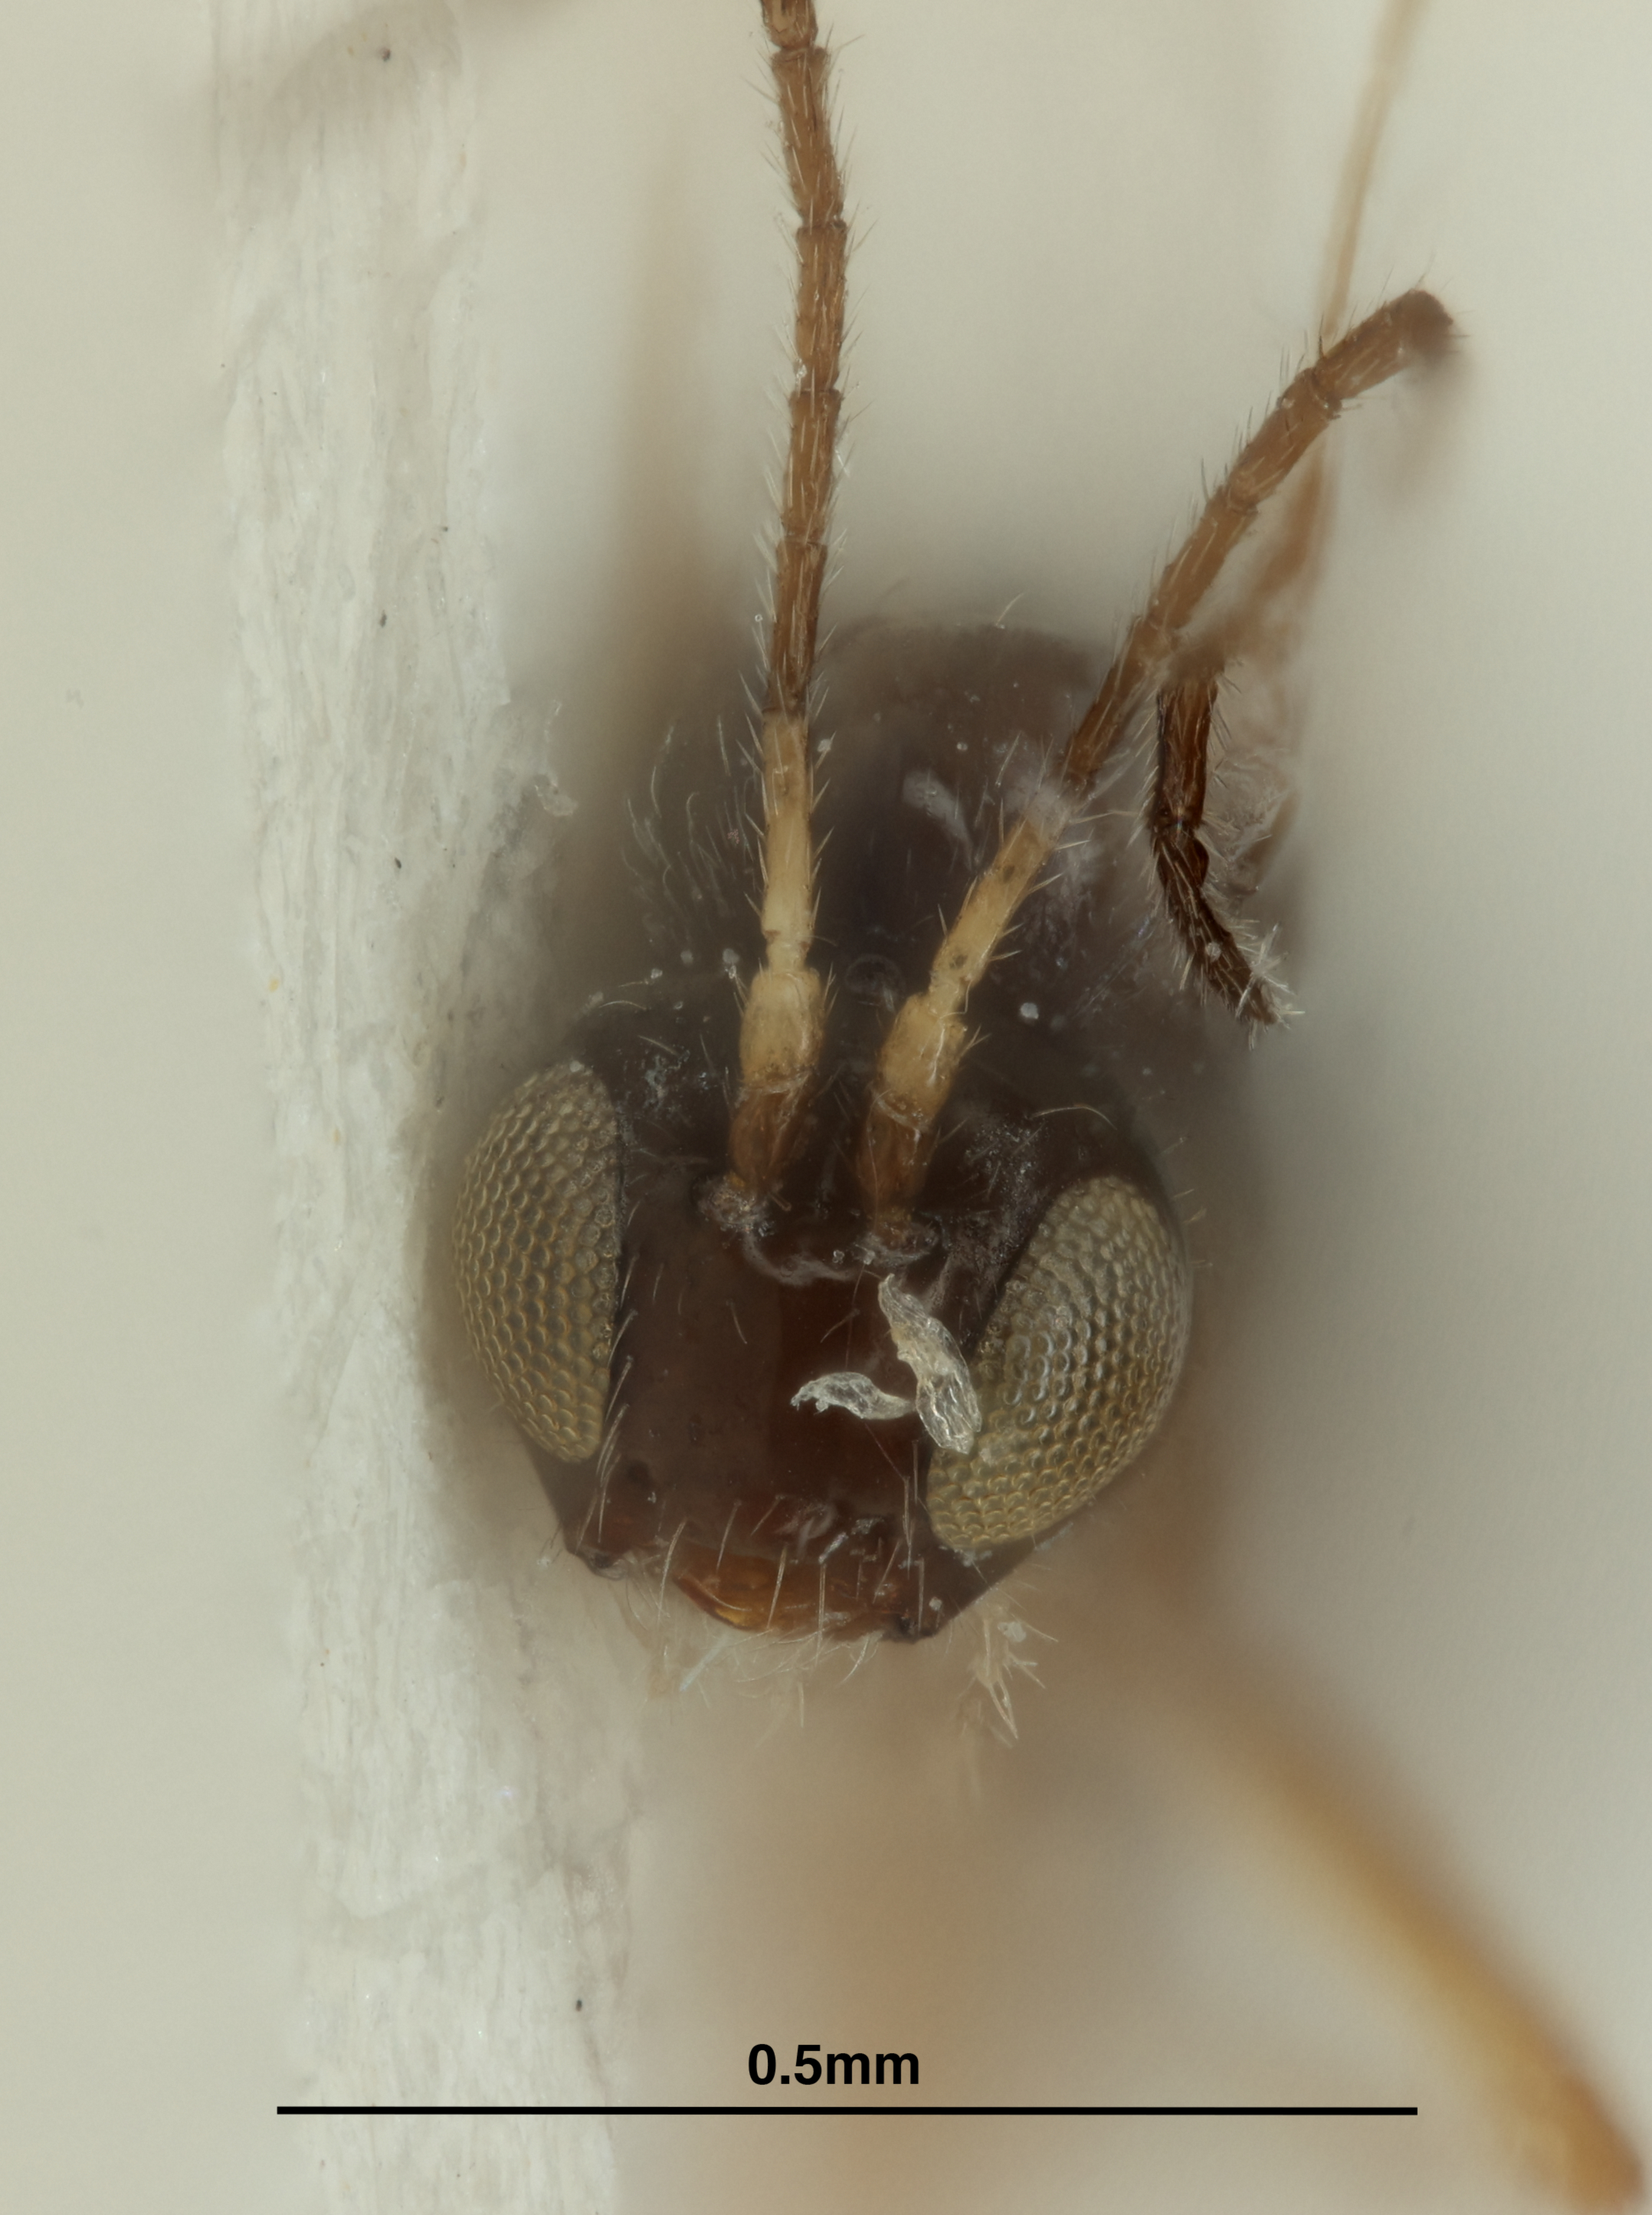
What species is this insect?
Praon artemisicola
